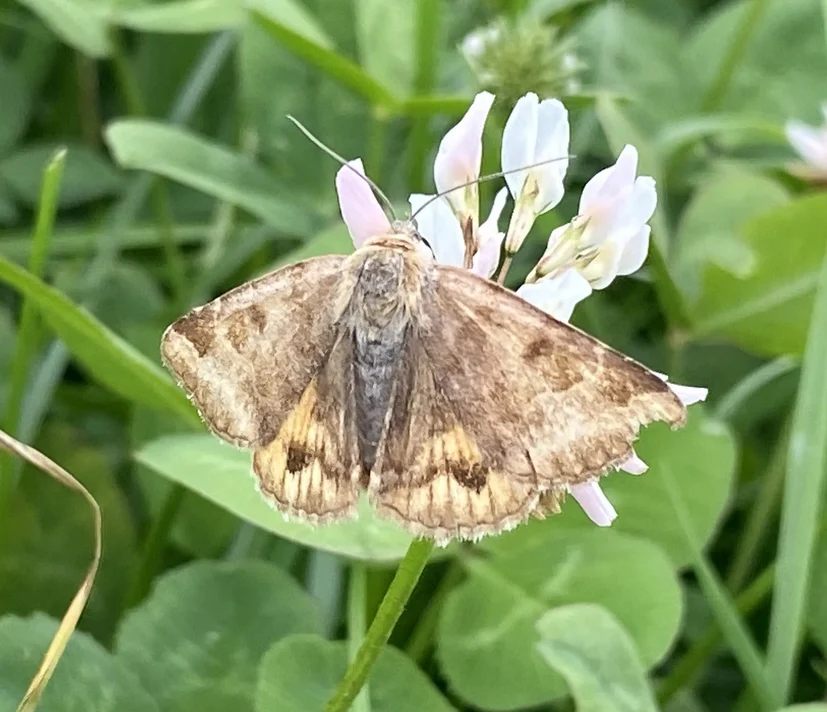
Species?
Euclidia glyphica
